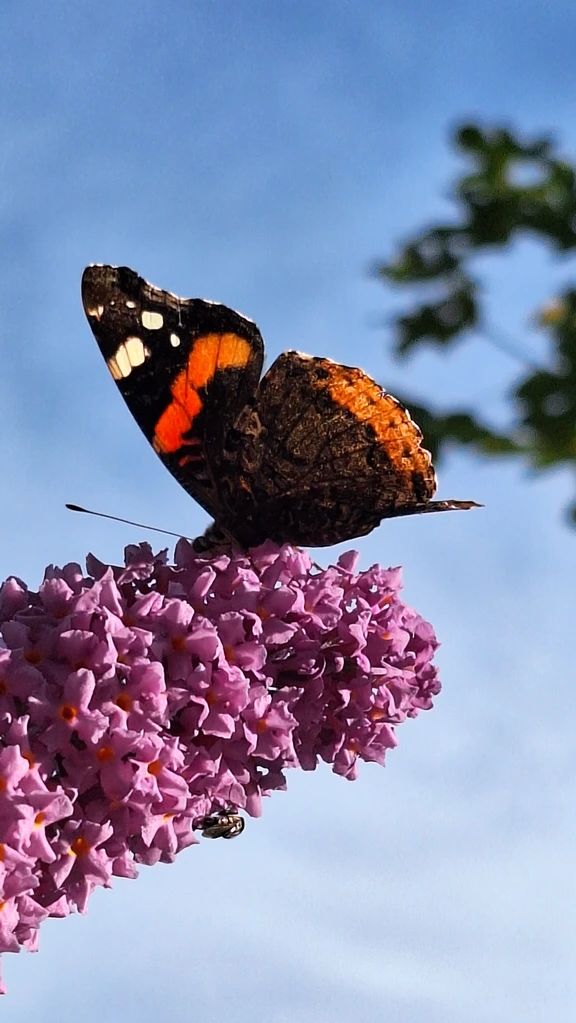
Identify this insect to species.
Vanessa atalanta
